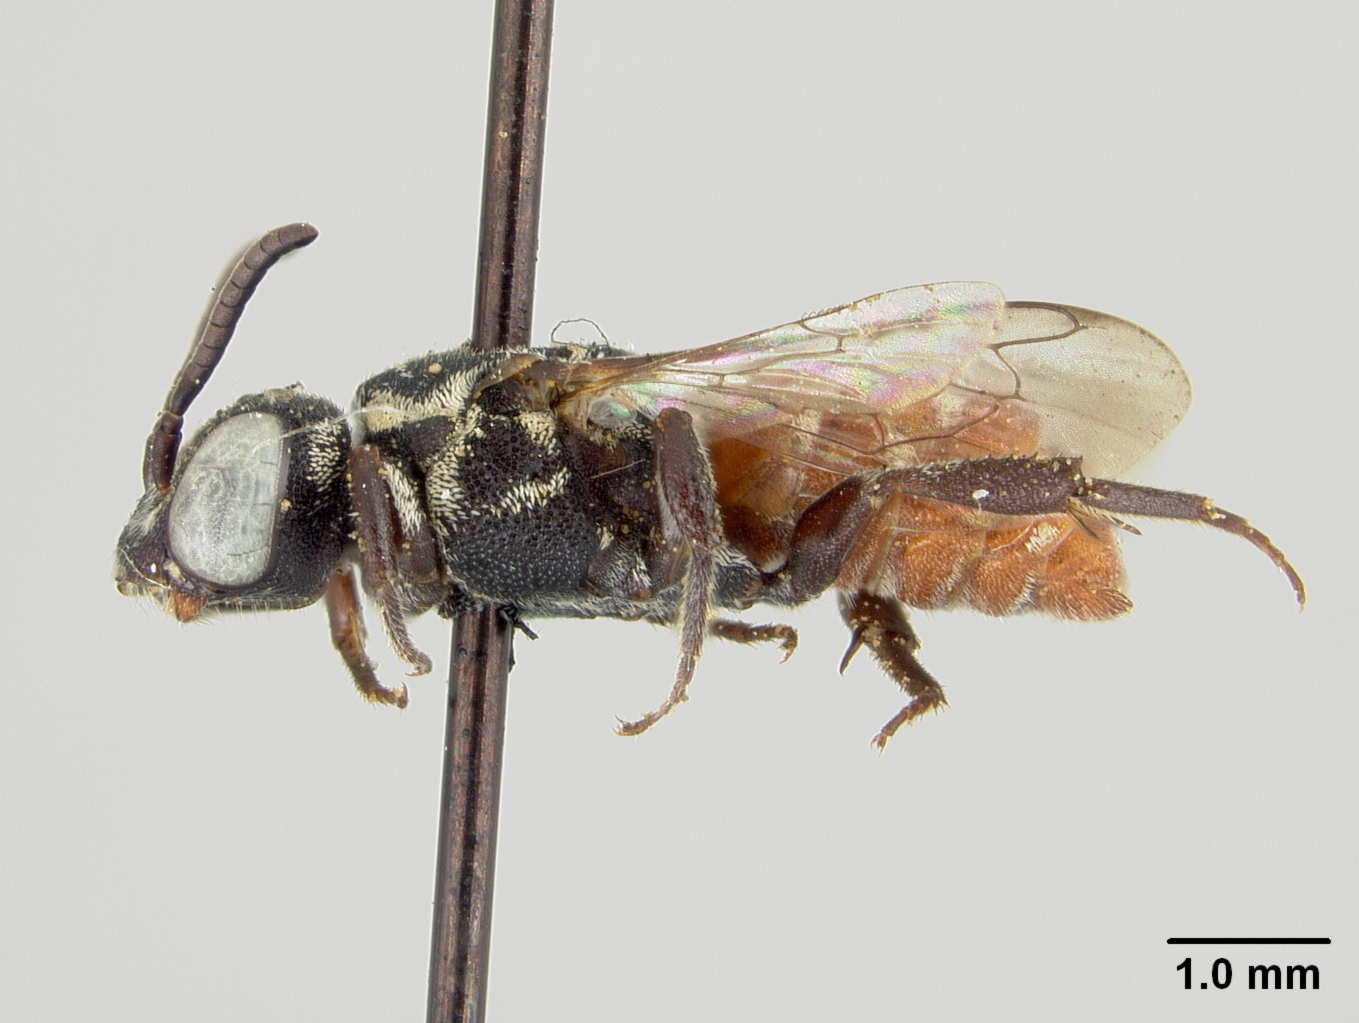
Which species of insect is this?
Holcopasites stevensi
